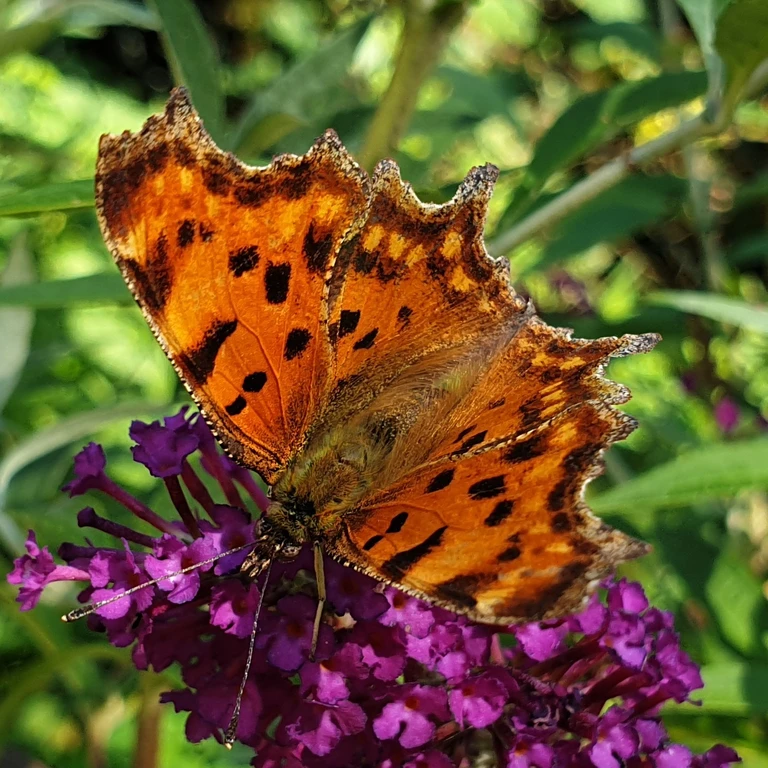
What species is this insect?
Polygonia c-album
